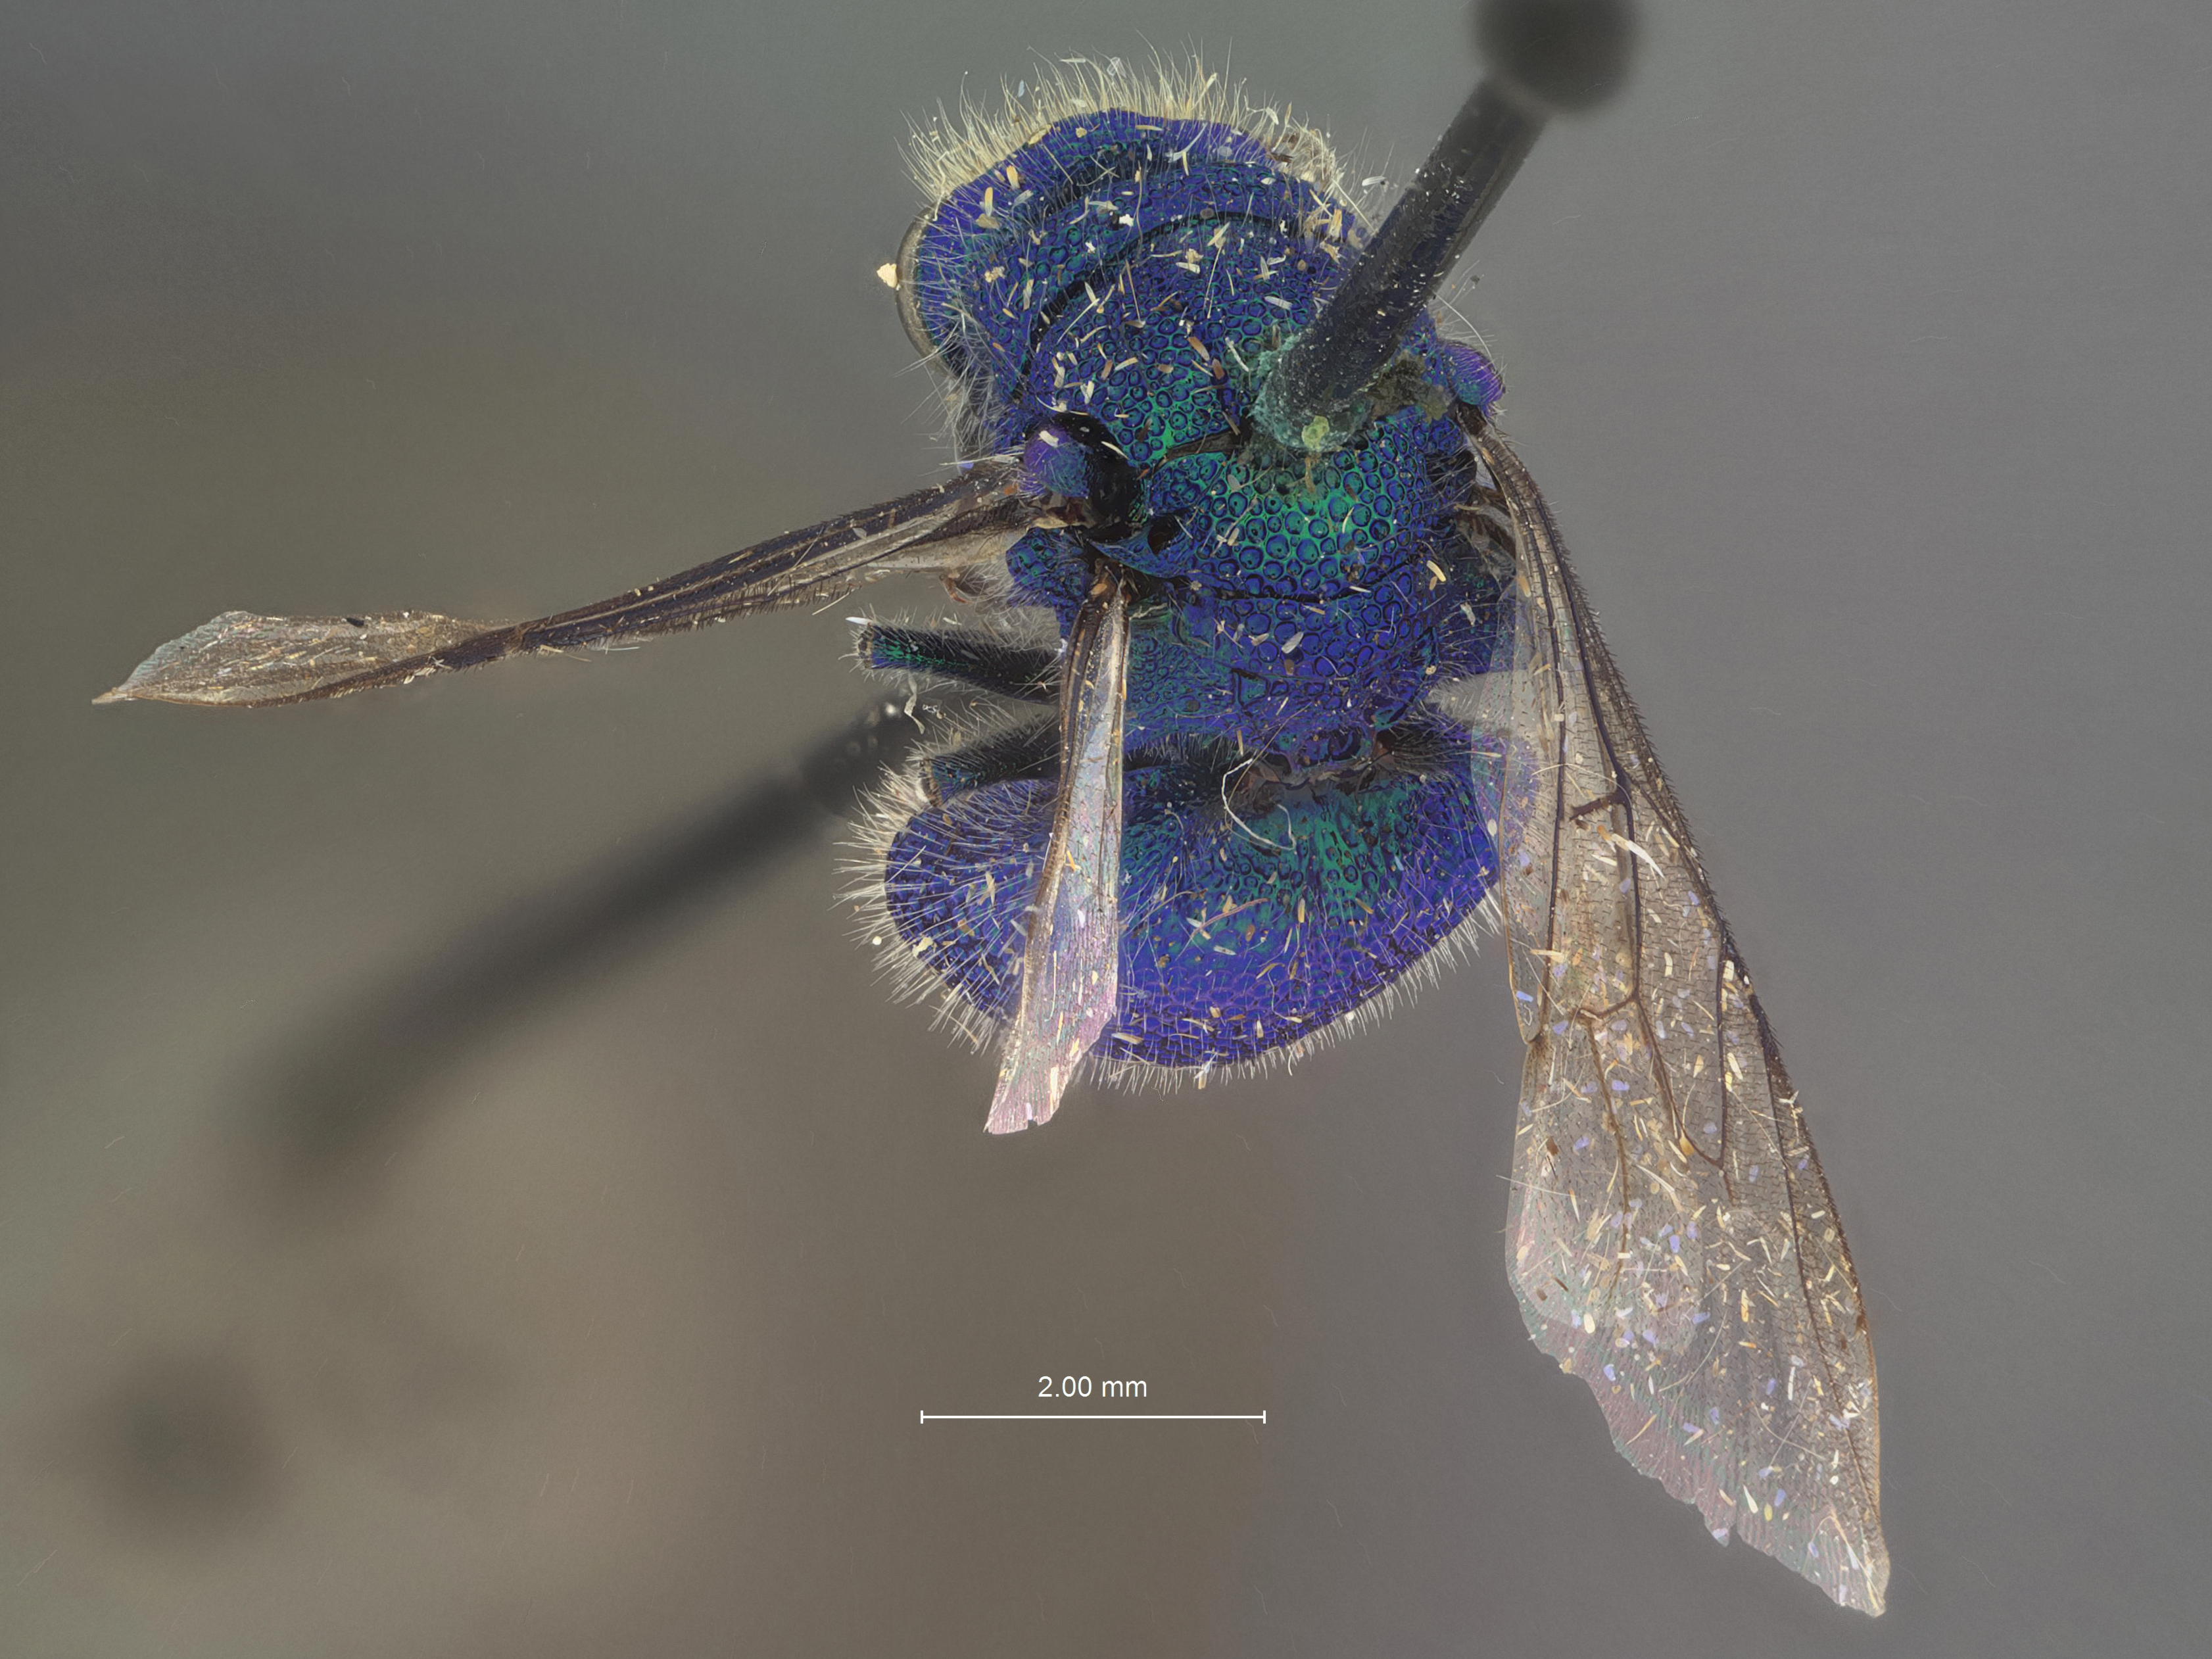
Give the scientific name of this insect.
Chrysis rugosa
